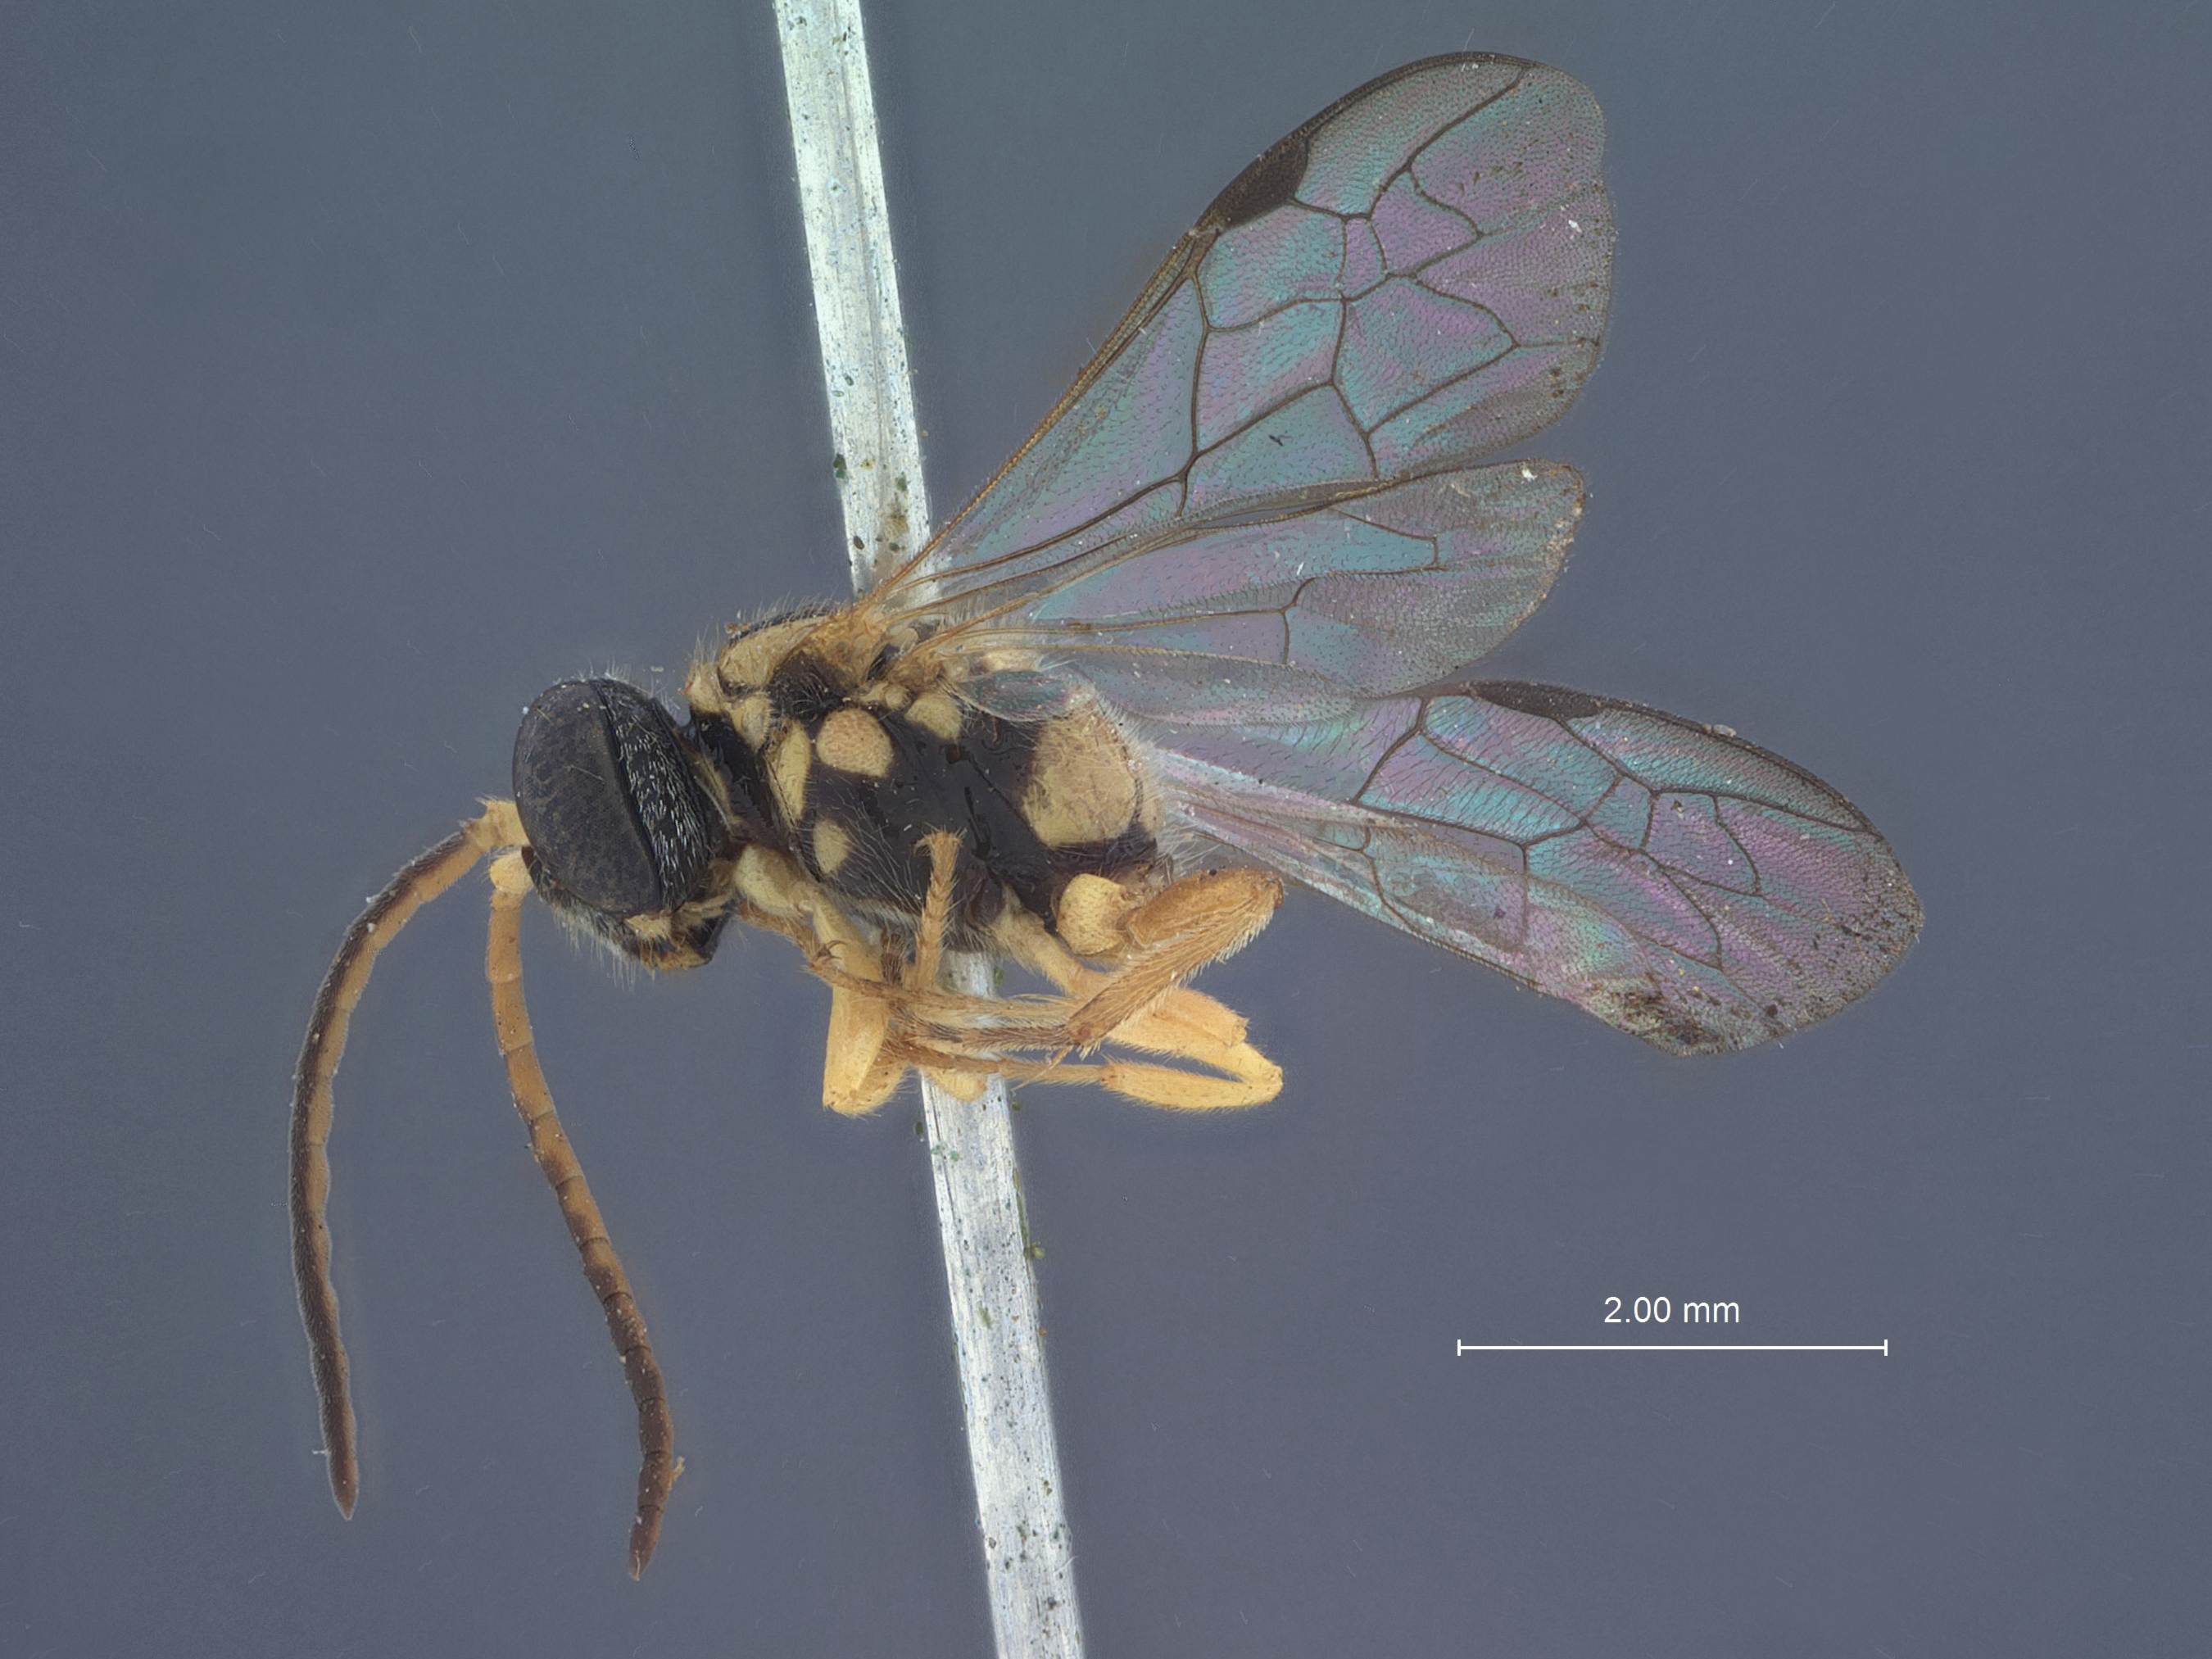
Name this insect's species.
Diodontus ajaxellus
